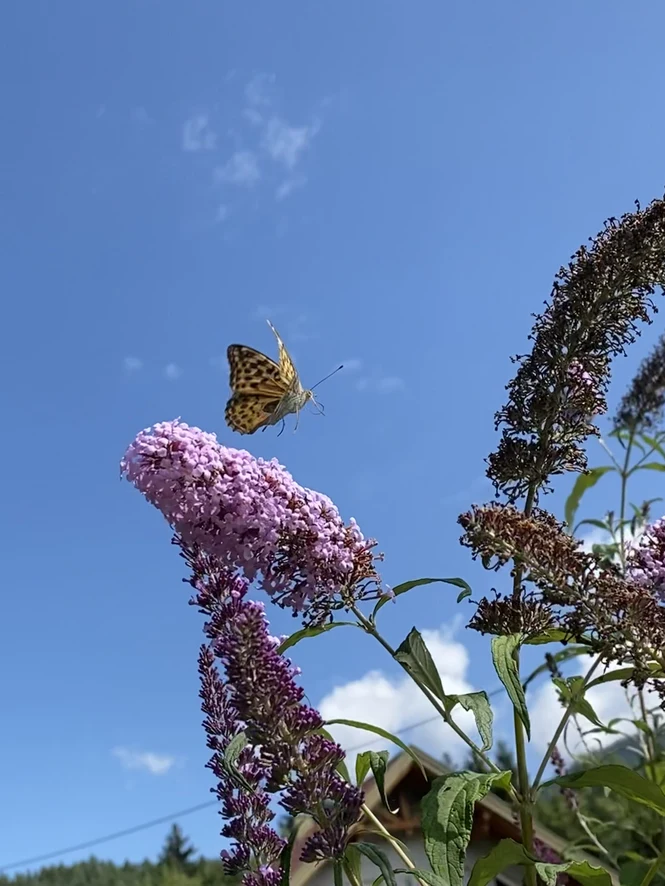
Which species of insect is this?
Argynnis paphia
